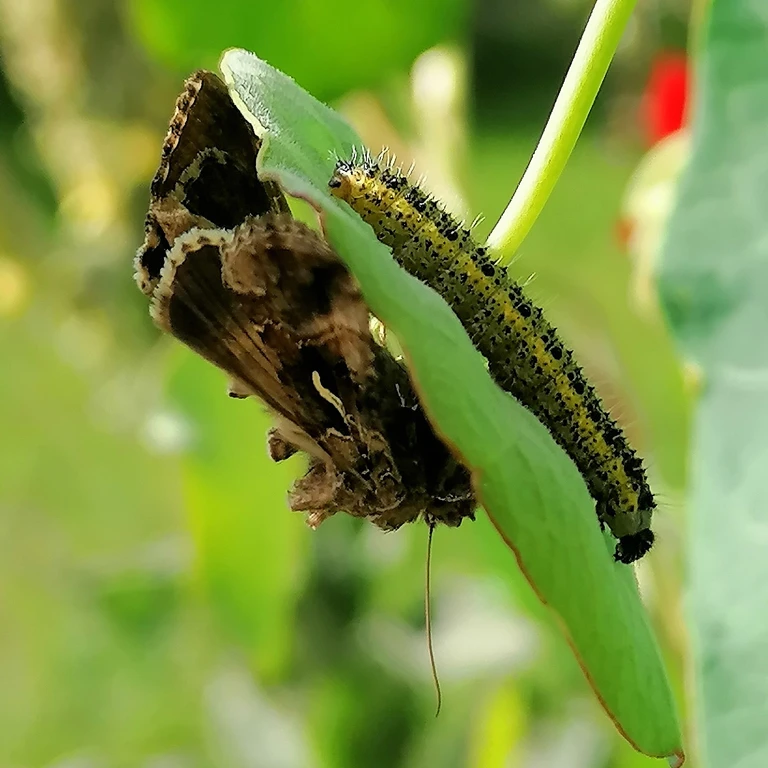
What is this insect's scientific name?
Autographa gamma
